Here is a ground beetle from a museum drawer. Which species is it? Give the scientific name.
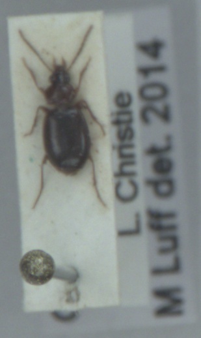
Ocys harpaloides
